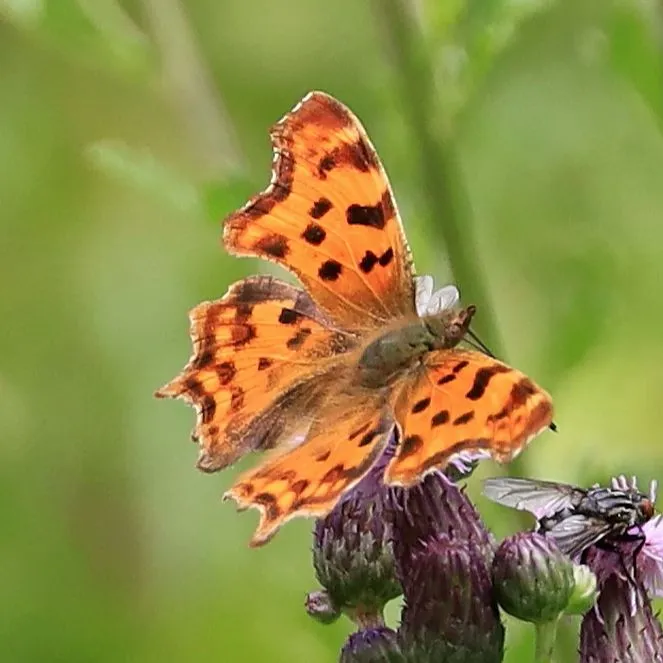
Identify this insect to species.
Polygonia c-album
